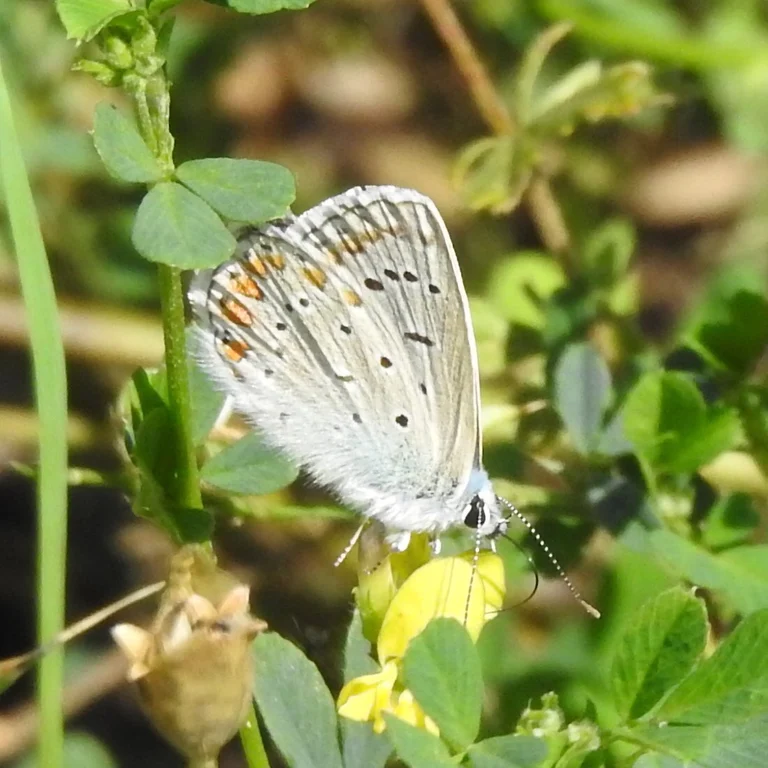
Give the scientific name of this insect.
Polyommatus icarus
